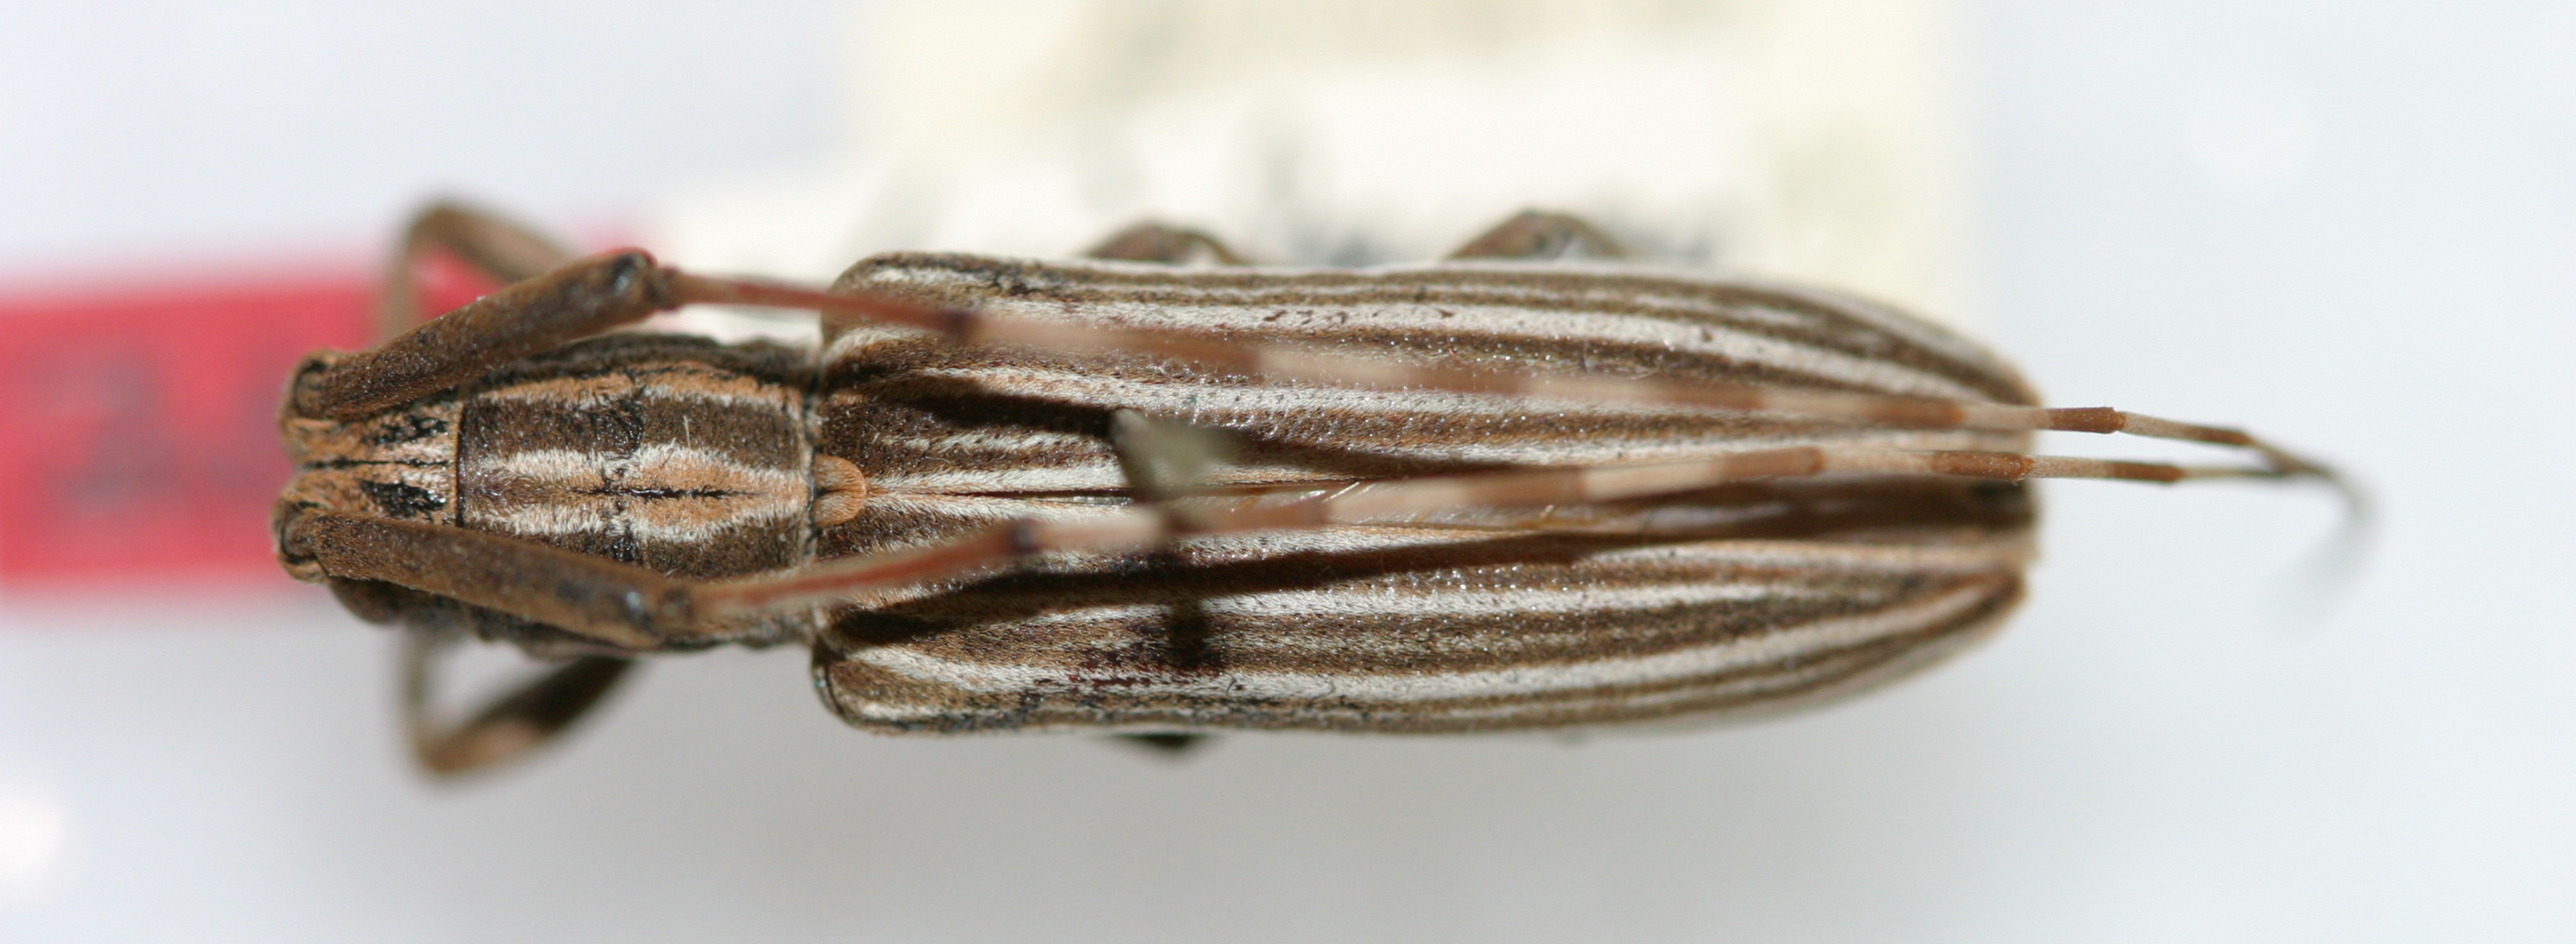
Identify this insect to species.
Pothyne annulicornis
